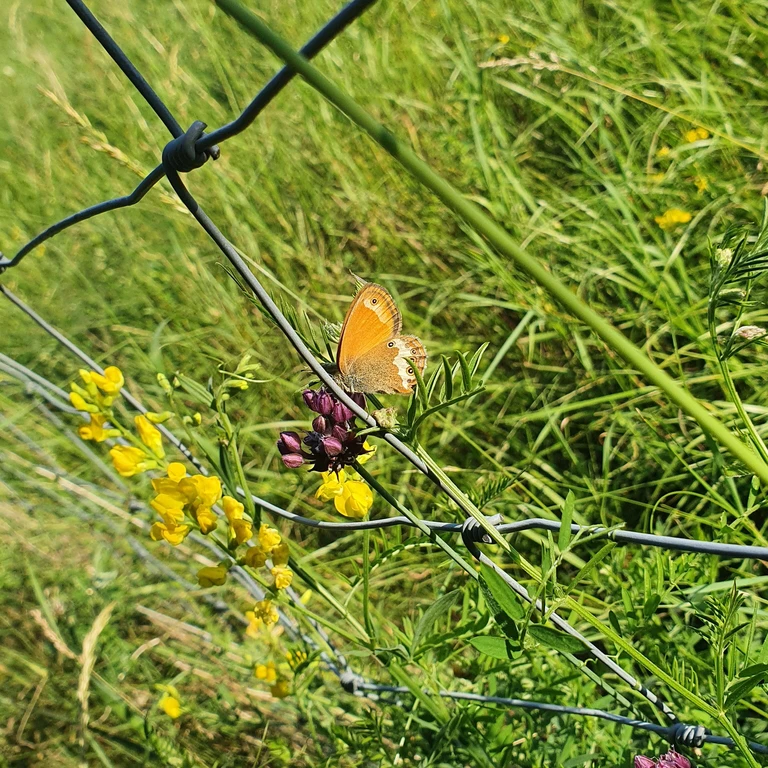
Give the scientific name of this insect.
Coenonympha arcania
